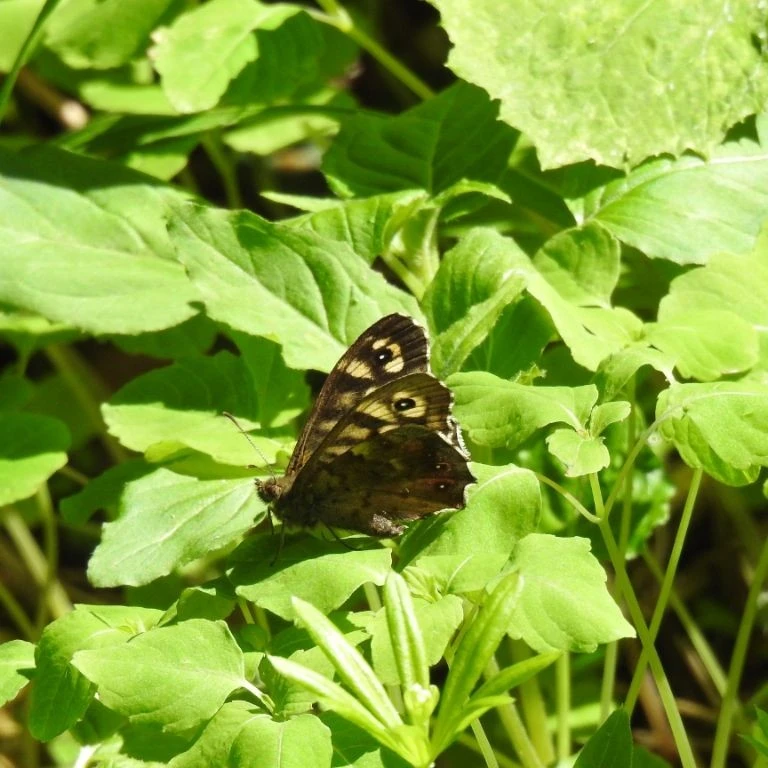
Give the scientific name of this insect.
Pararge aegeria
